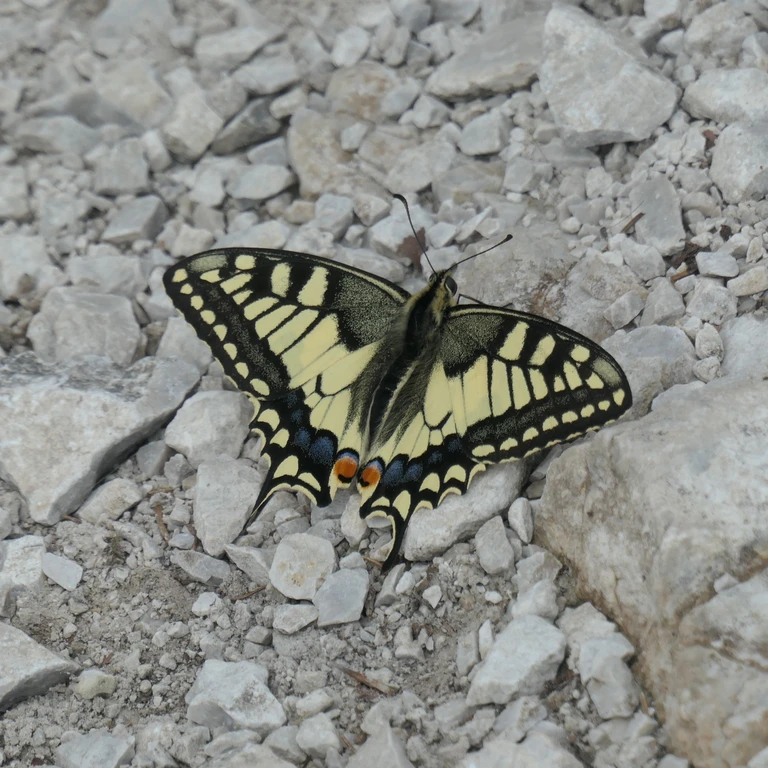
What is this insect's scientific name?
Papilio machaon
